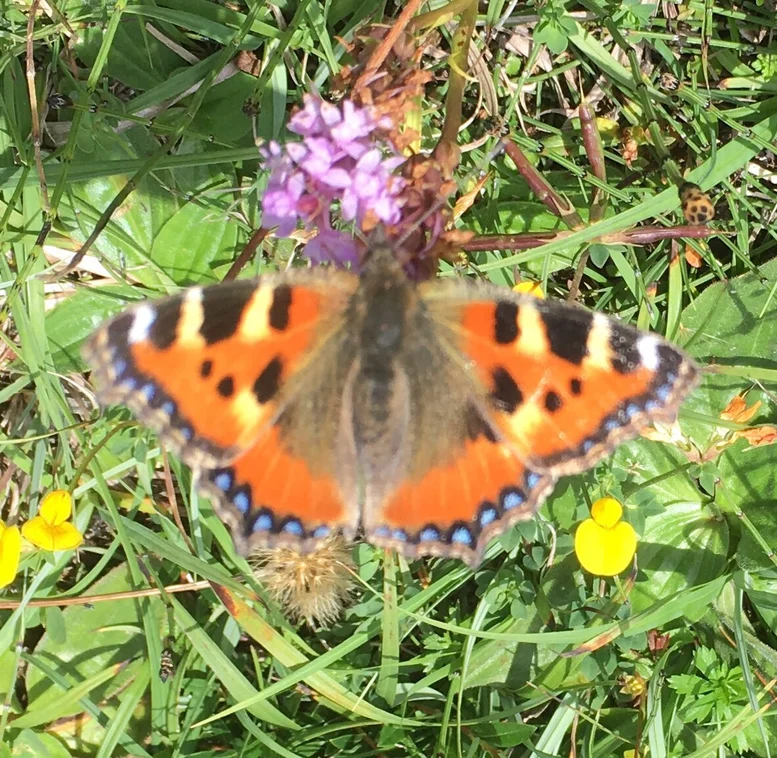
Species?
Aglais urticae
